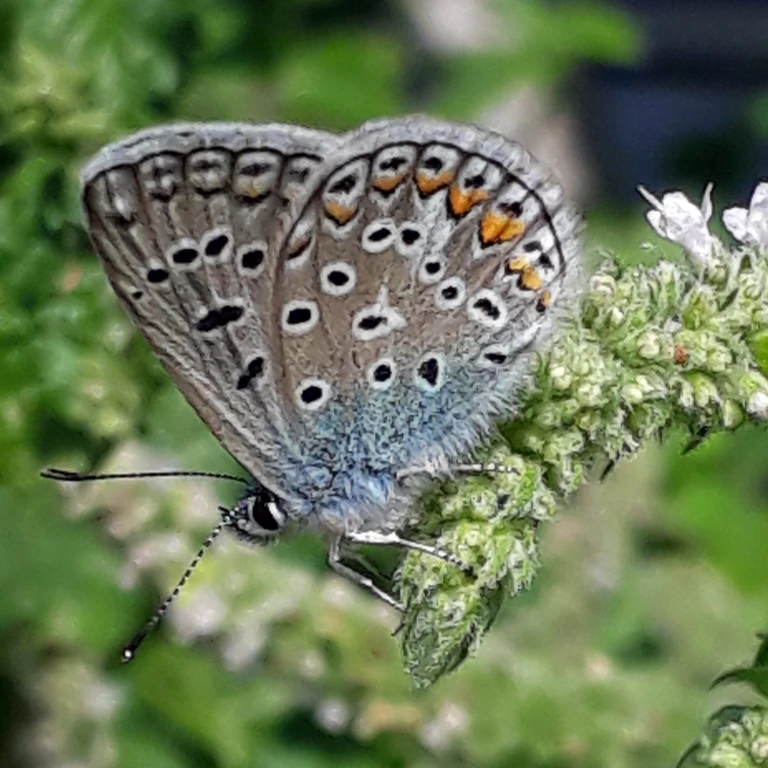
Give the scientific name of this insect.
Polyommatus icarus
